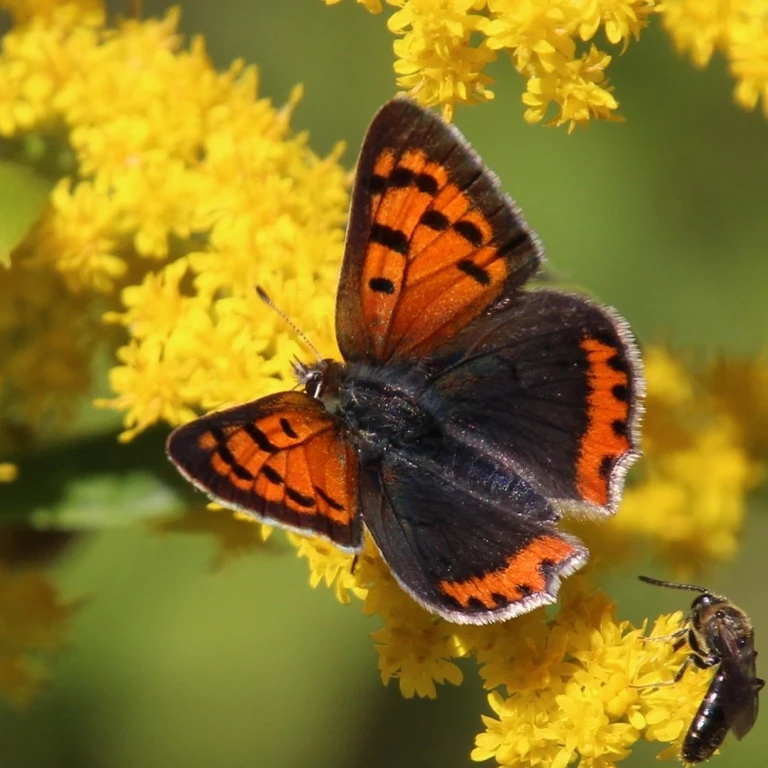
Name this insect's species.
Lycaena phlaeas
